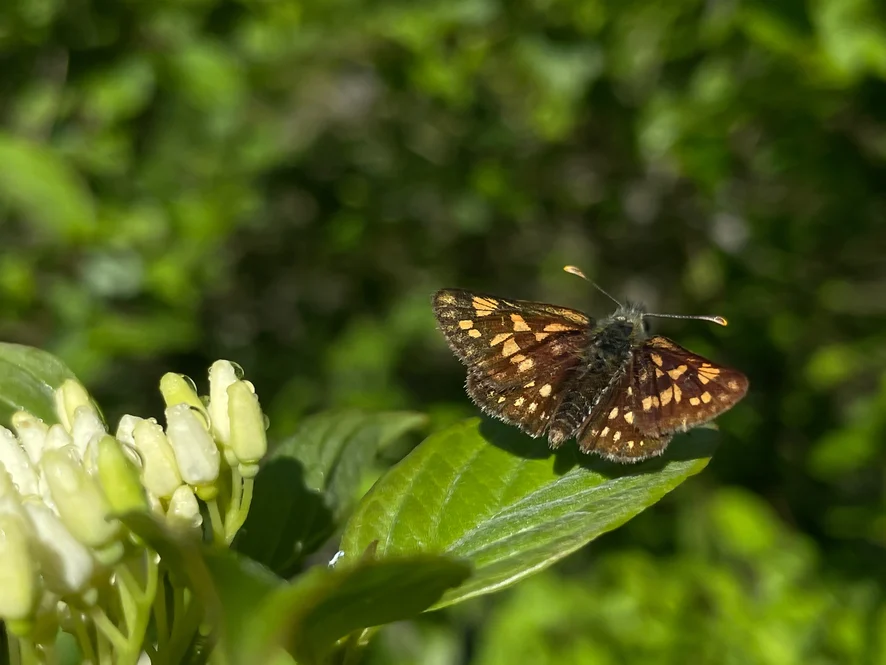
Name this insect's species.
Carterocephalus palaemon
